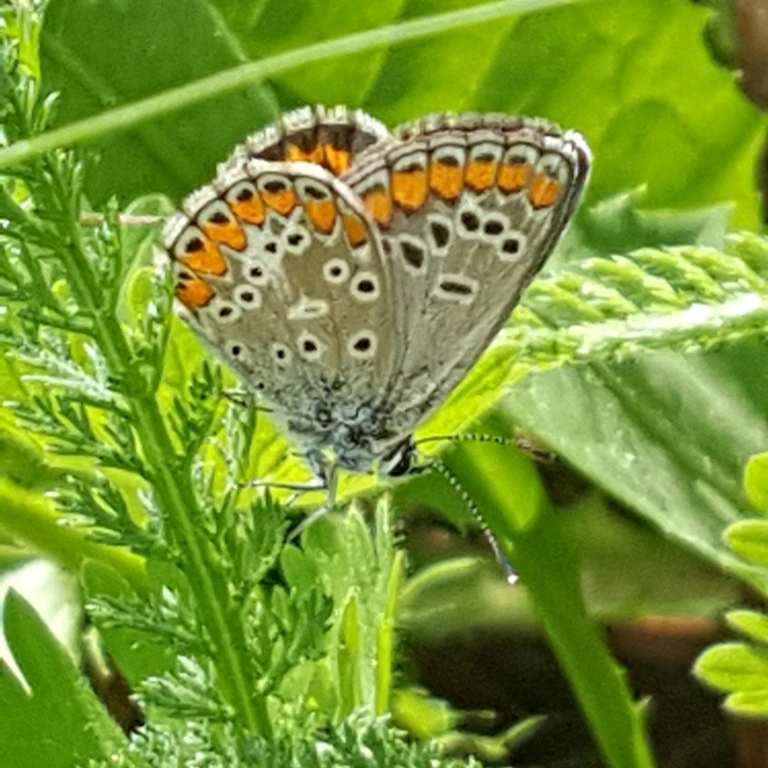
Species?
Aricia agestis/artaxerxes
